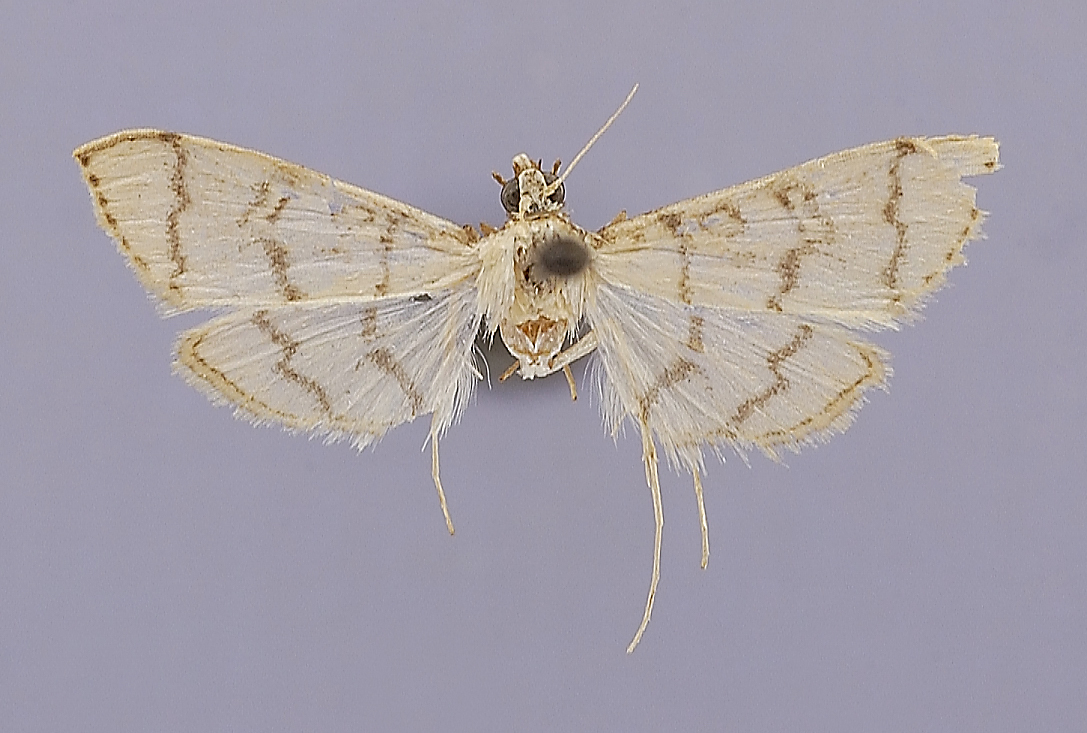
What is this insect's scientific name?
Nacoleia veritalis
